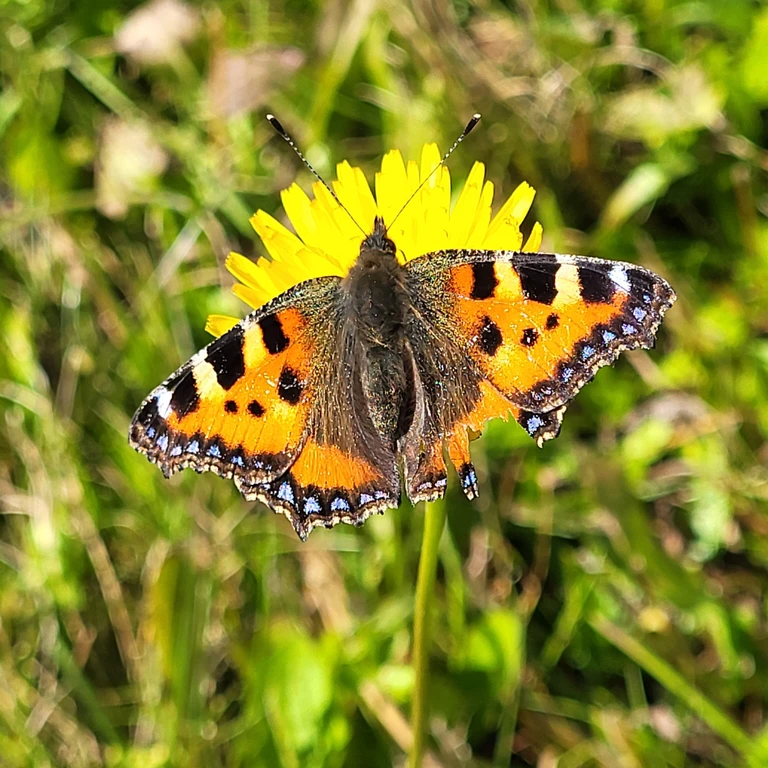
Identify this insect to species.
Aglais urticae
